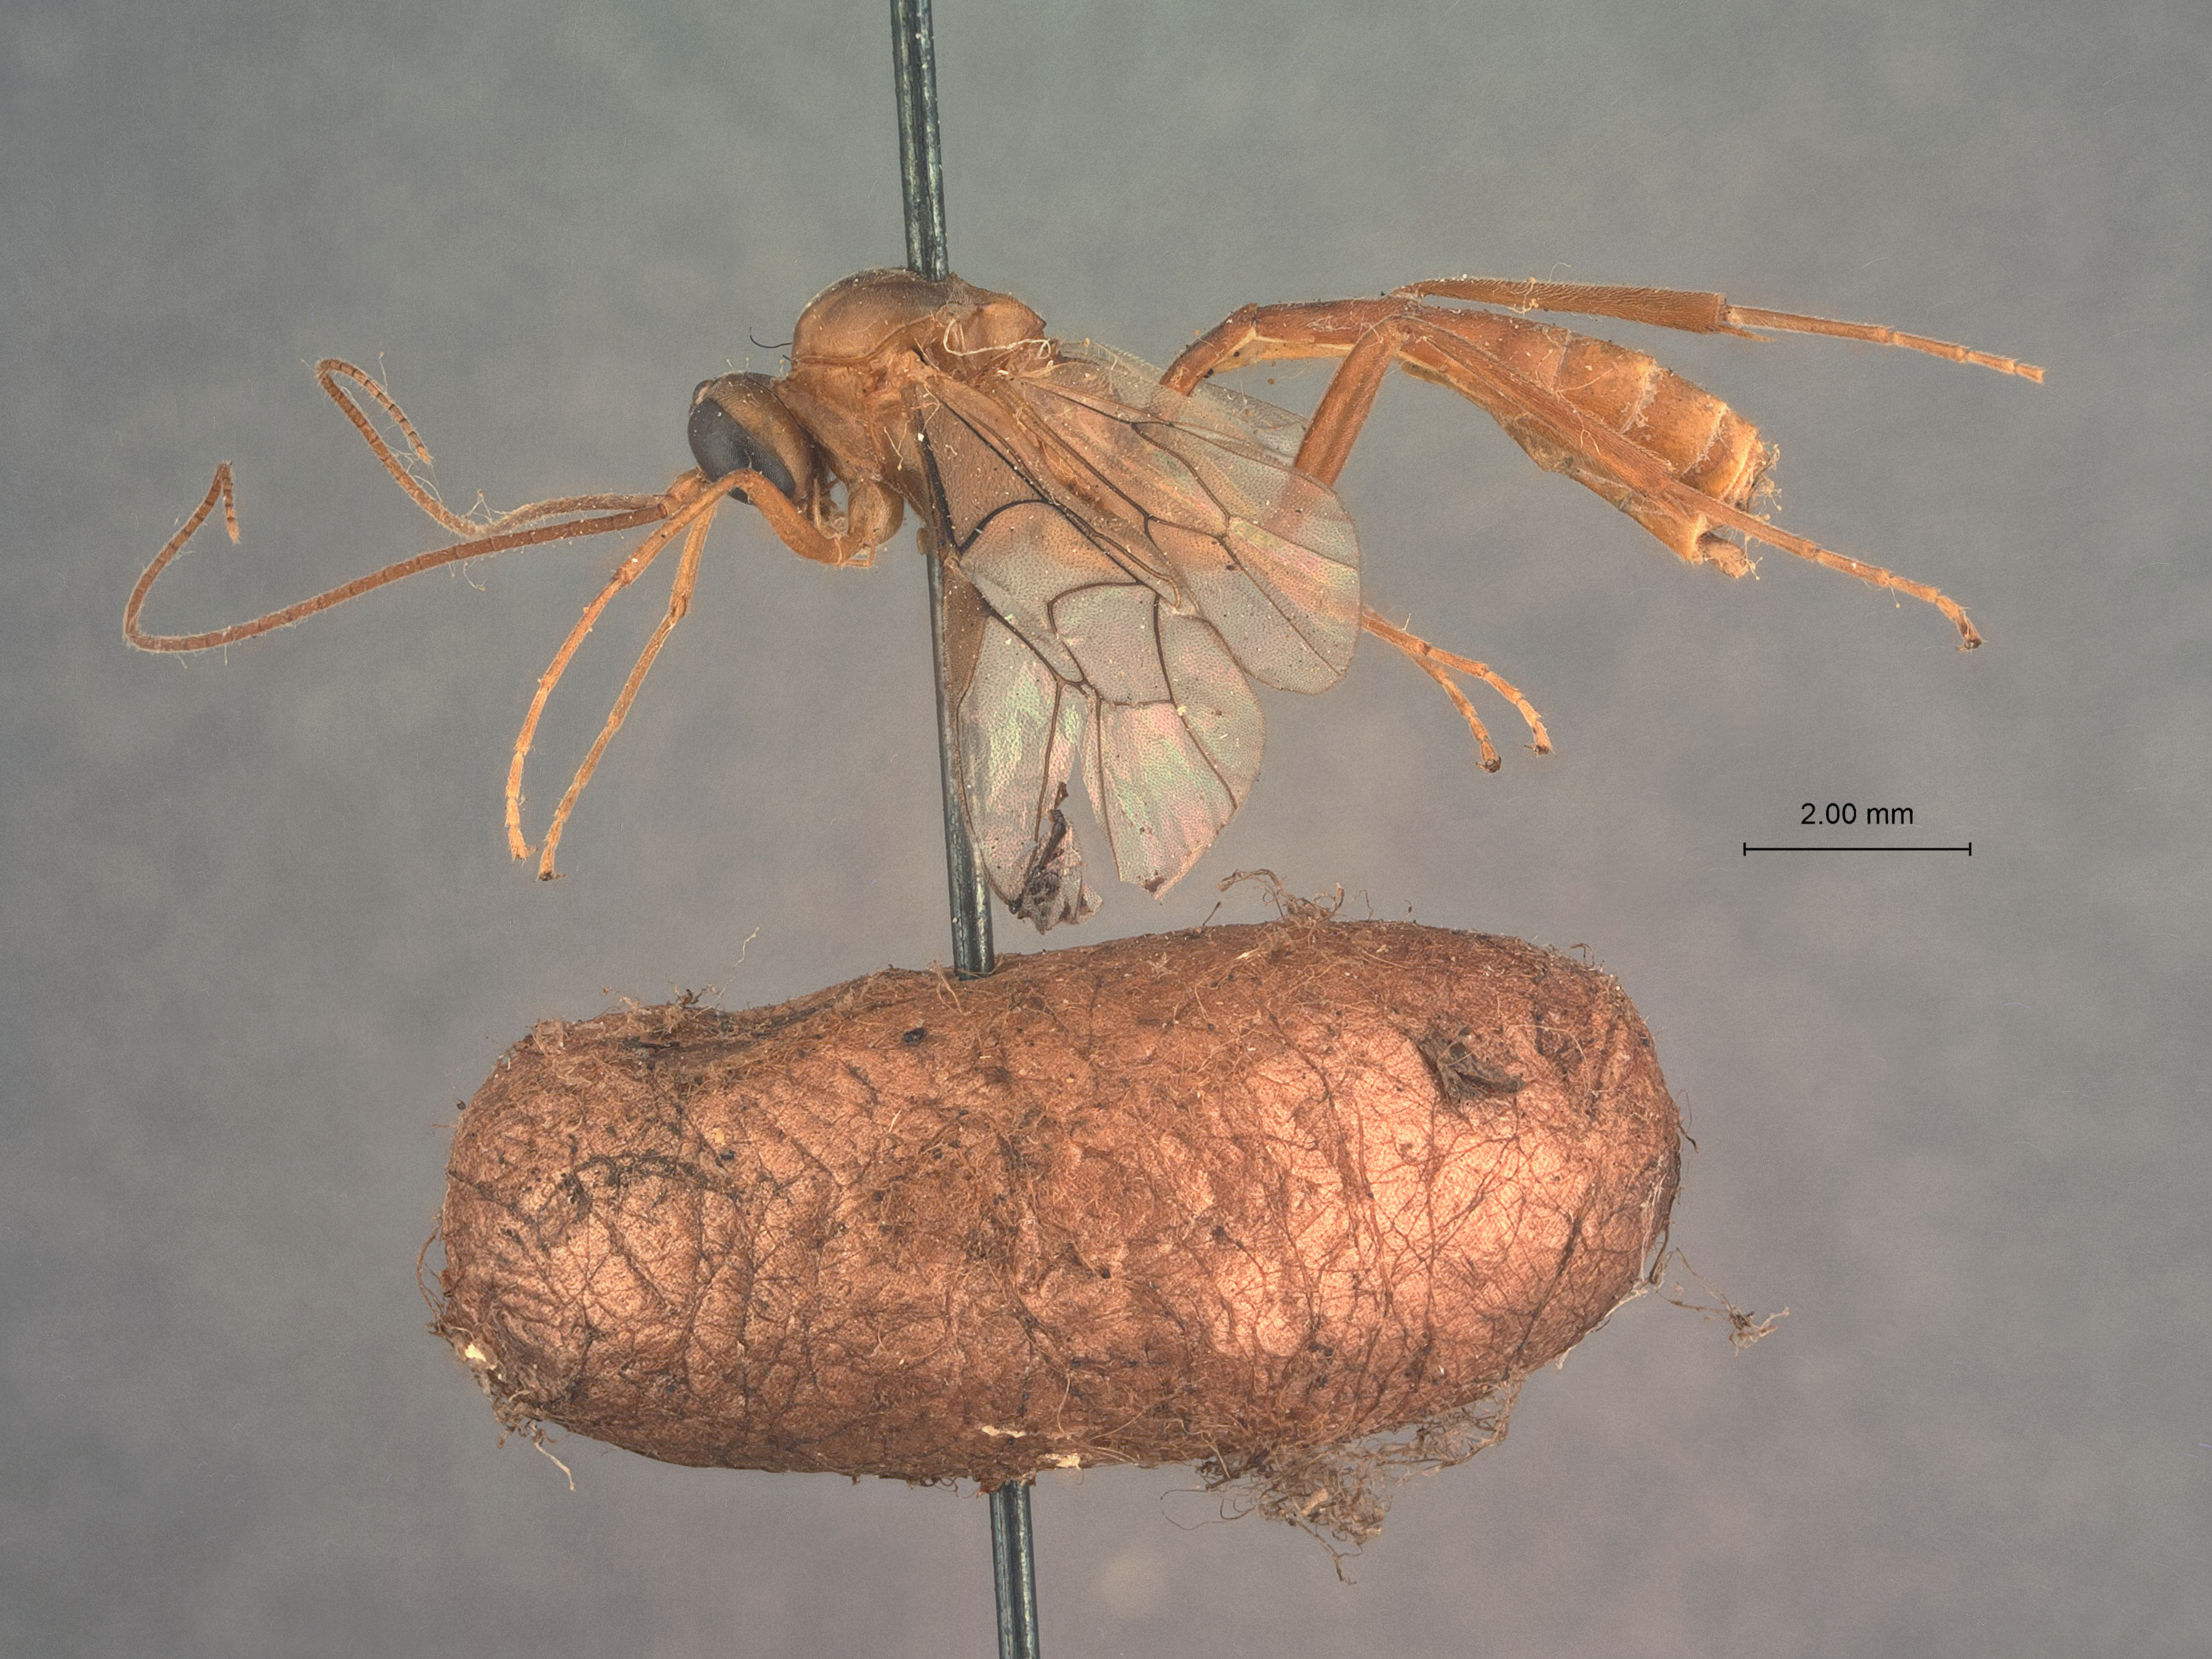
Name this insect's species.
Lophyroplectus nipponensis
